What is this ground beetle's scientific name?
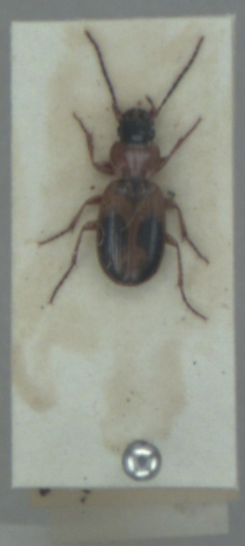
Badister bullatus
